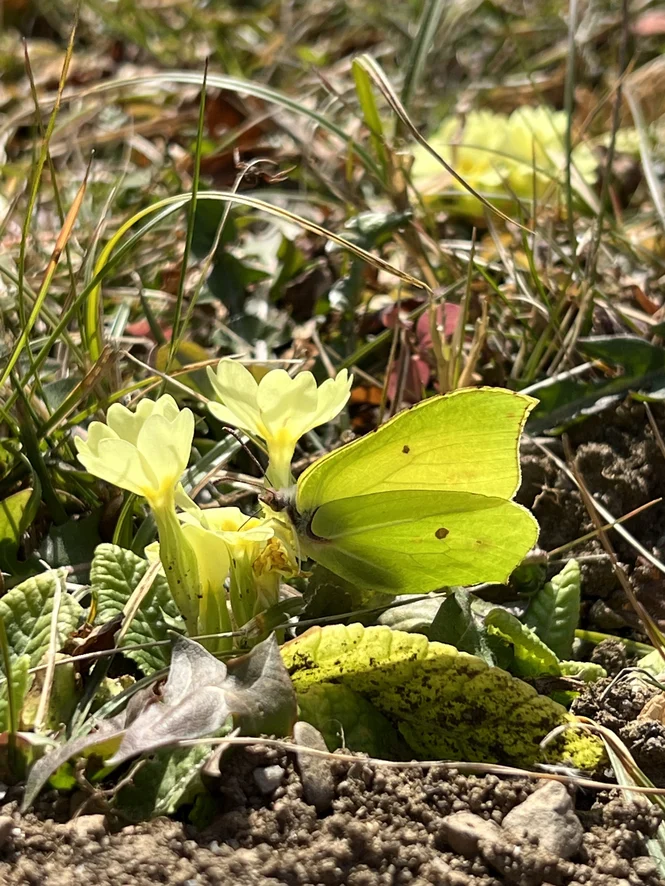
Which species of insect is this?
Gonepteryx rhamni
